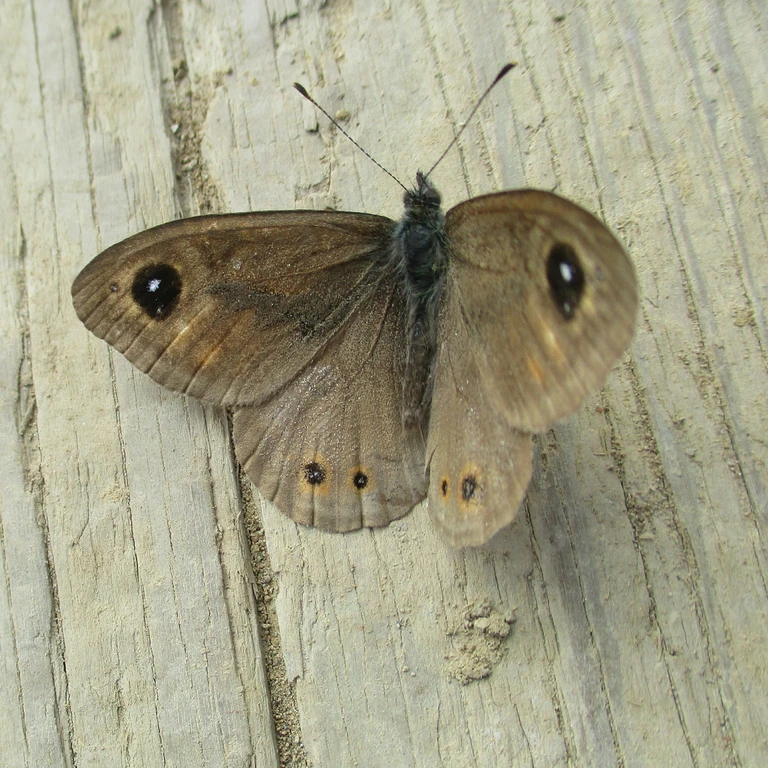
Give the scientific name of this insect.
Lasiommata maera (also Pararge maera)
